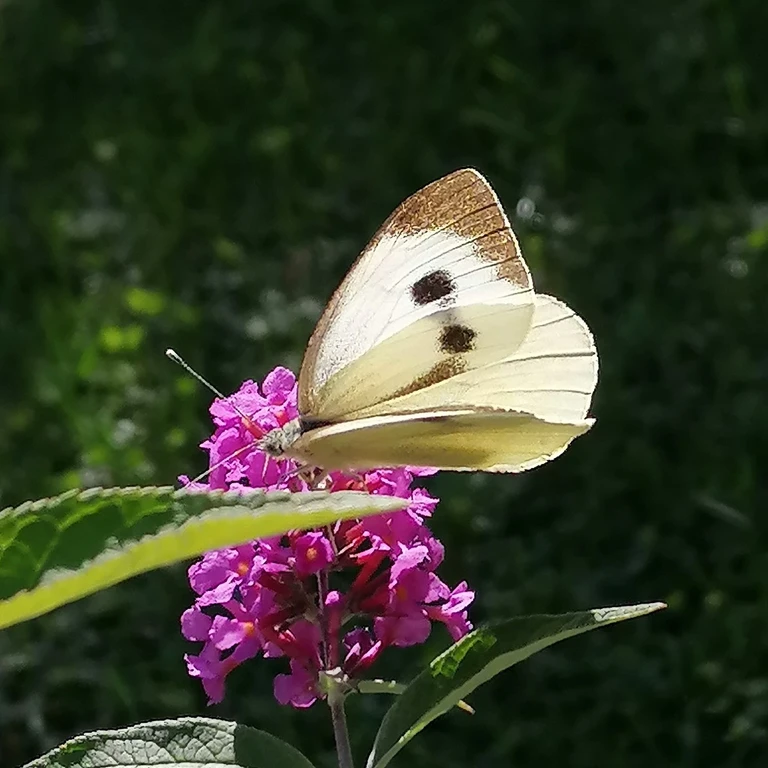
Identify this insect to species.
Pieris brassicae
